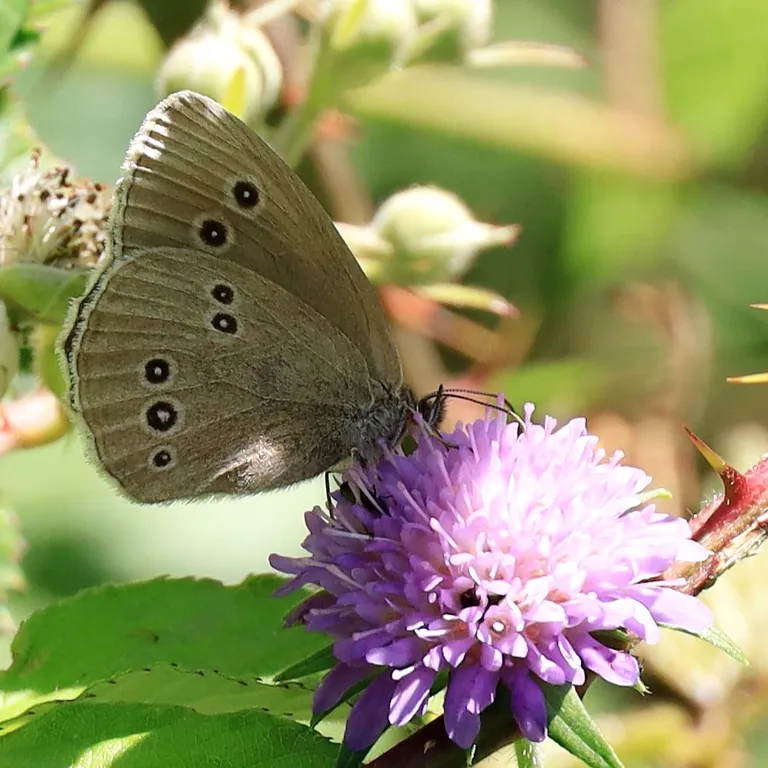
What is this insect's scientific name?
Aphantopus hyperantus
